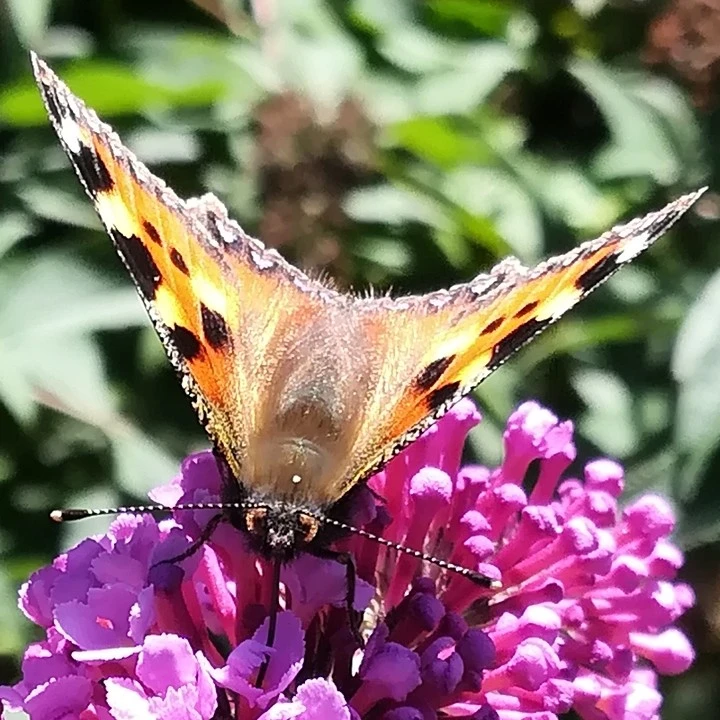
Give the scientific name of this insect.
Aglais urticae
